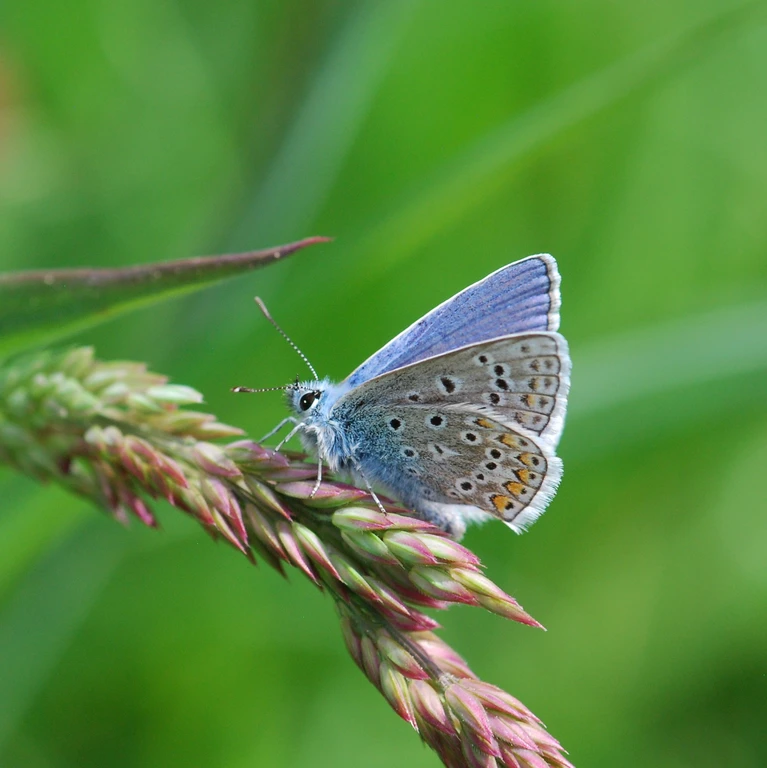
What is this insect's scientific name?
Polyommatus icarus
